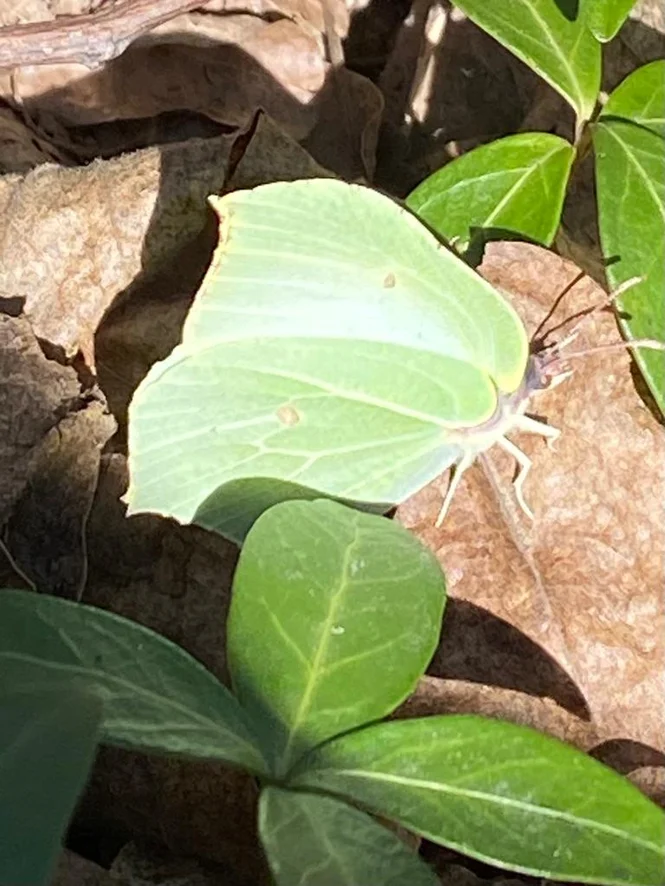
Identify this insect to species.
Gonepteryx rhamni
